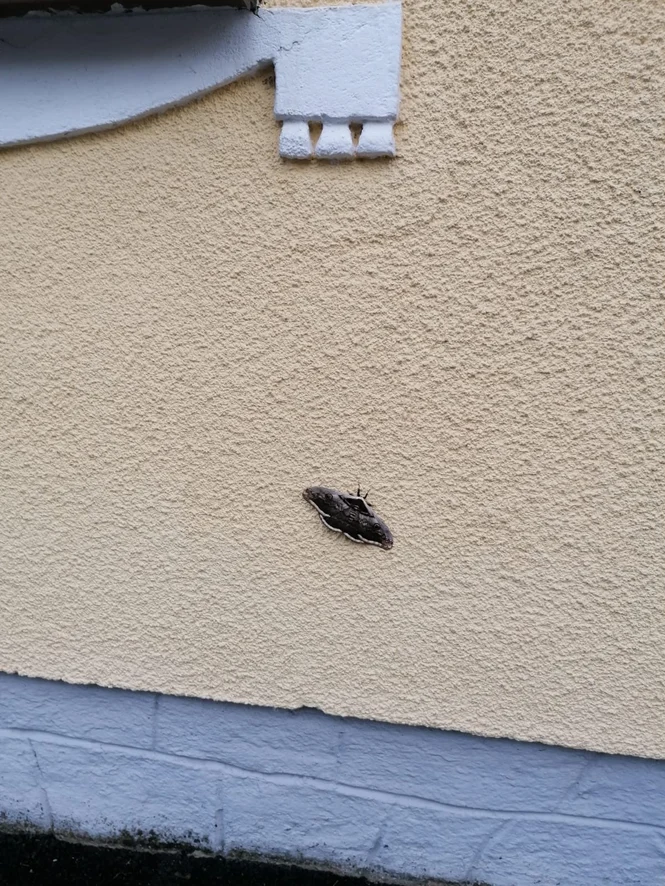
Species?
Saturnia pyri
